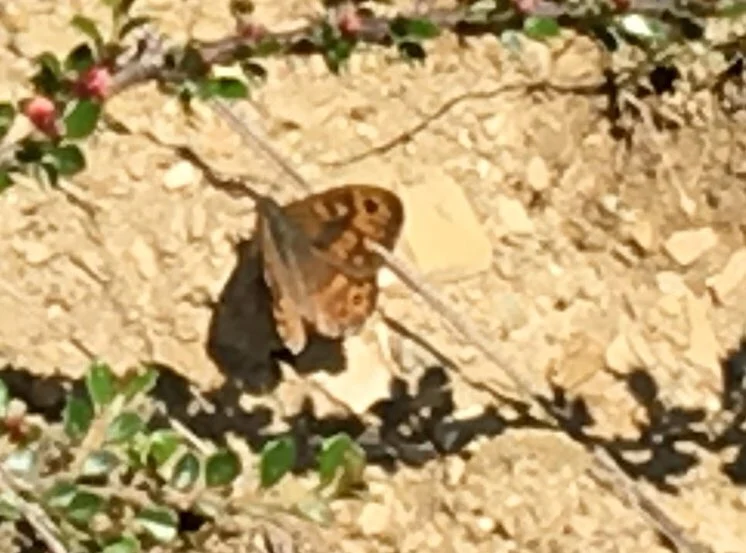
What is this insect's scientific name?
Lasiommata megera (also Pararge megera)
